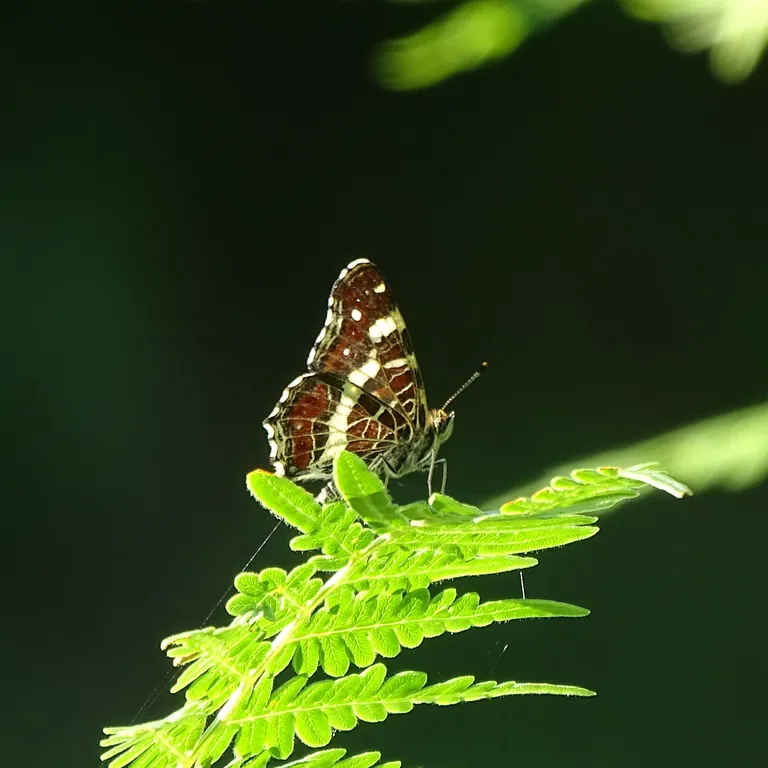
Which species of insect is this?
Araschnia levana
